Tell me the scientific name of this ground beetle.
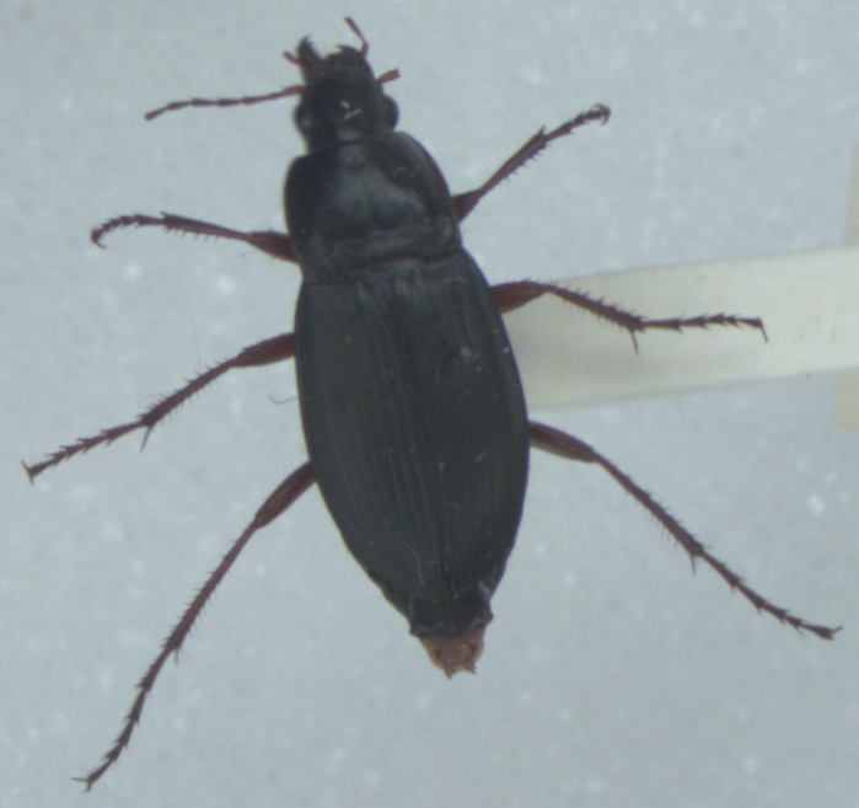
Calathus fuscipes
